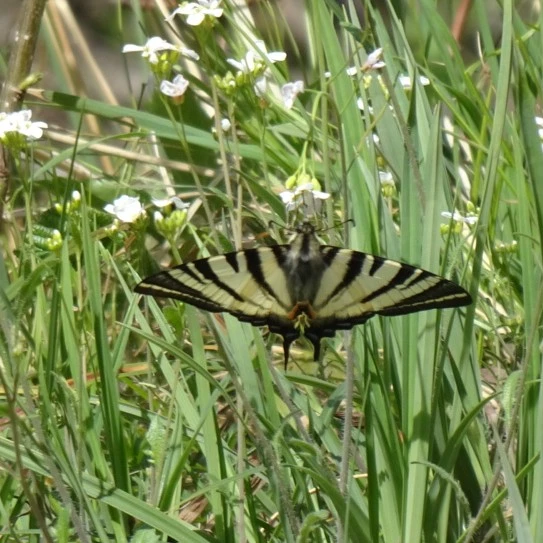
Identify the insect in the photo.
Iphiclides podalirius
